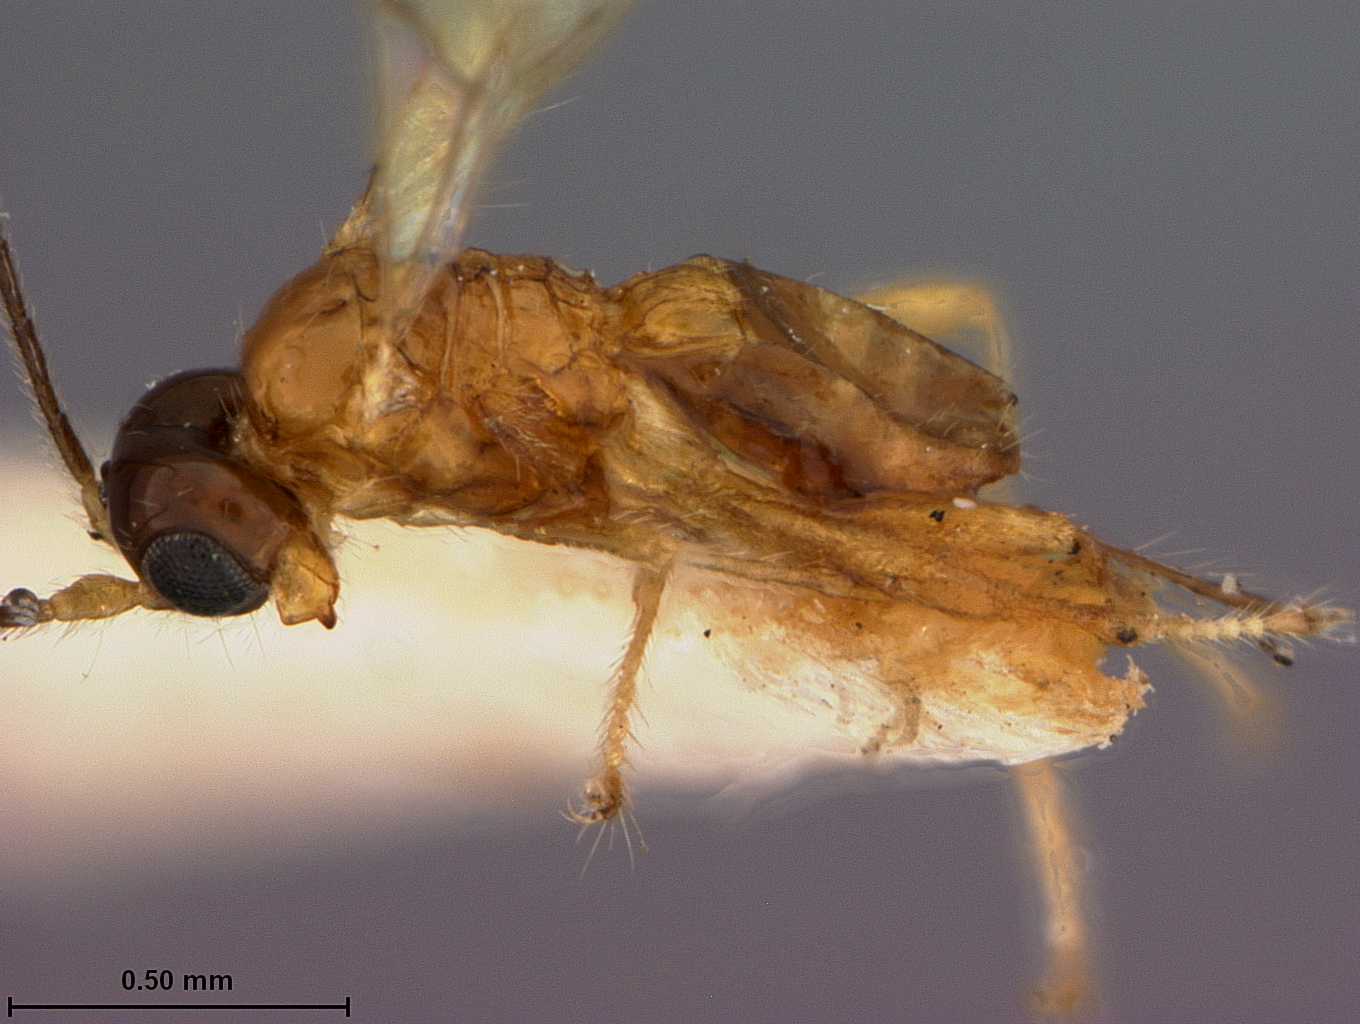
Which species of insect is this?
Phaenocarpa drosophilae
